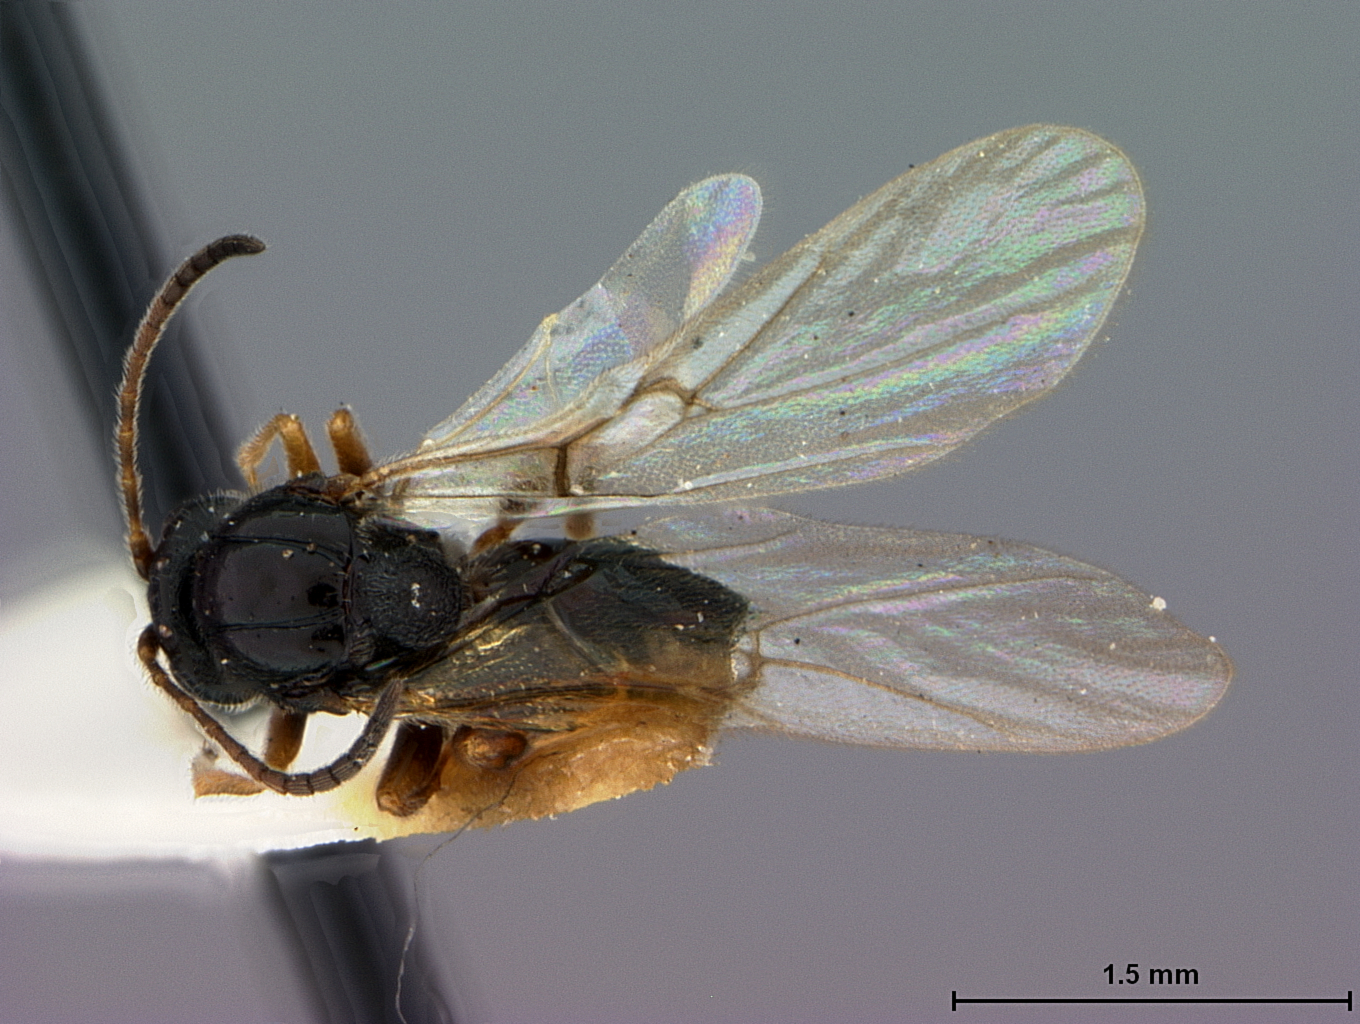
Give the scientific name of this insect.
Diplolepis capillata
